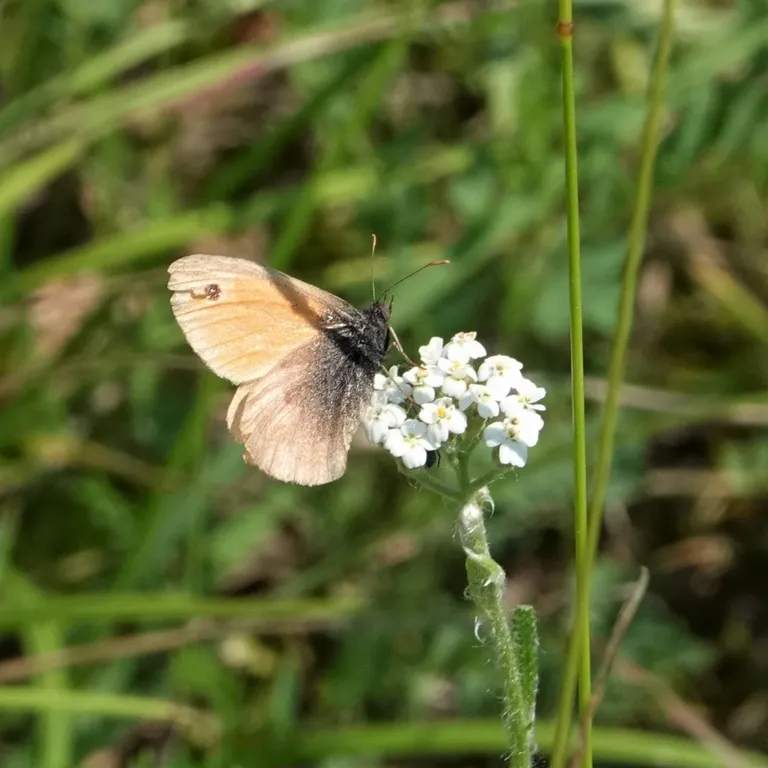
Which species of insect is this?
Coenonympha pamphilus
